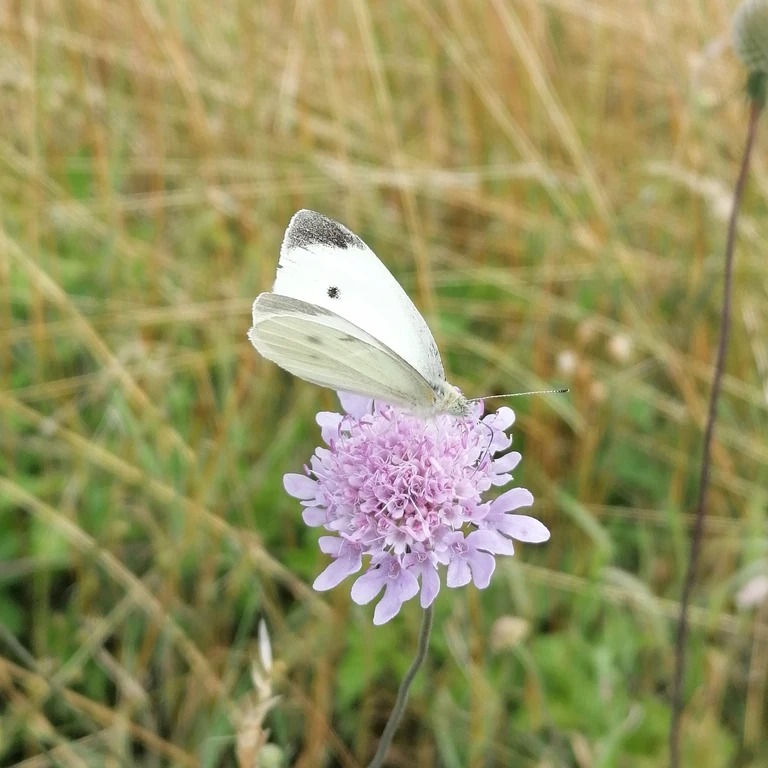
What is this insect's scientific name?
Pieris rapae
